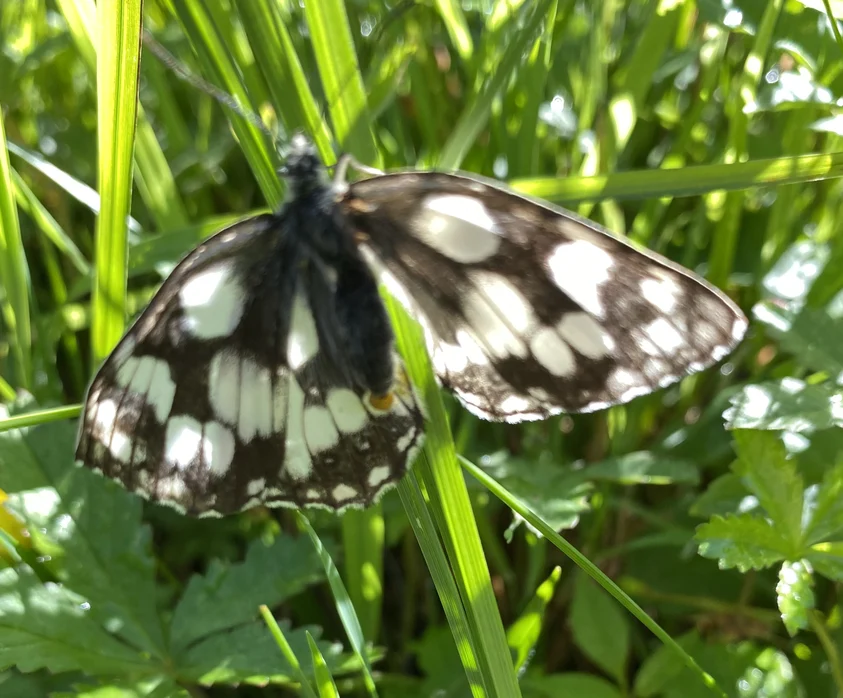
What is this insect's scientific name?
Melanargia galathea
